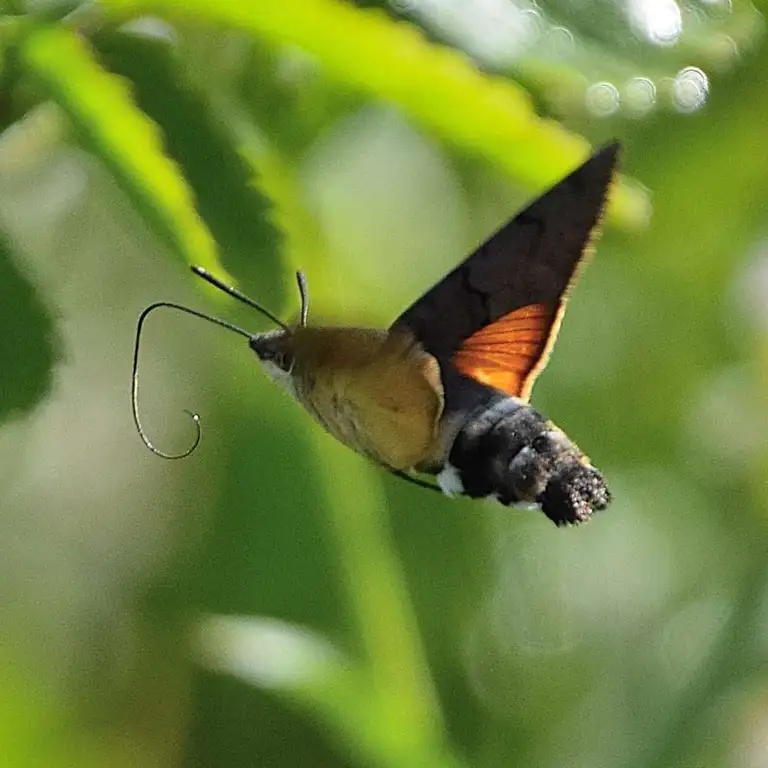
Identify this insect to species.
Macroglossum stellatarum
